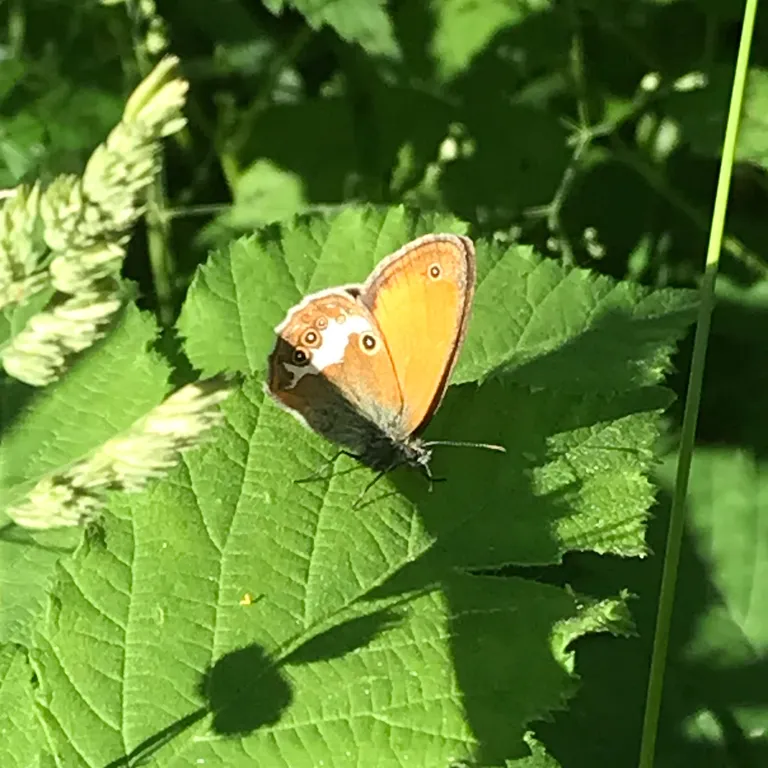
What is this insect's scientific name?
Coenonympha arcania
